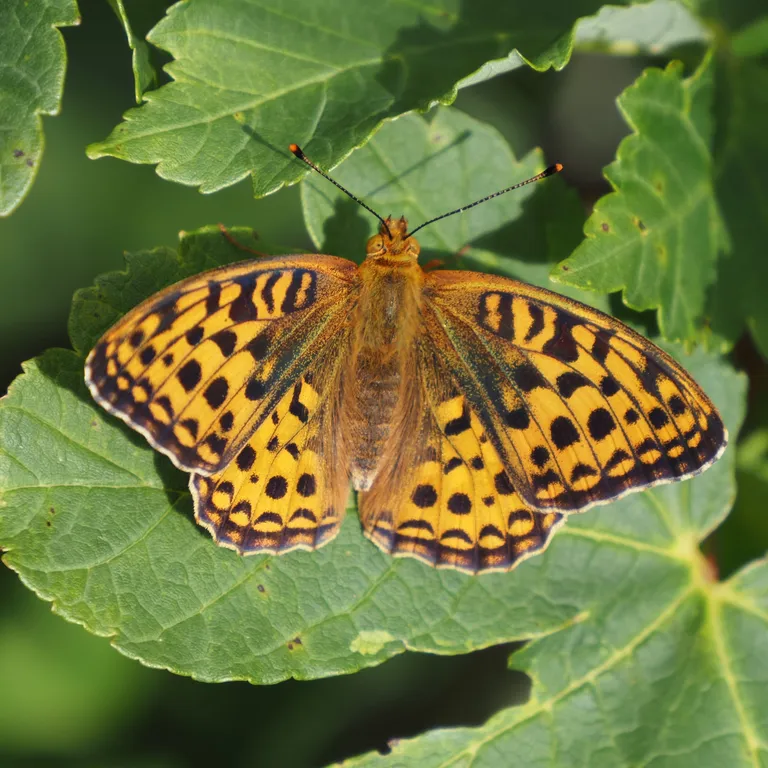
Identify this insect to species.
Fabriciana adippe
